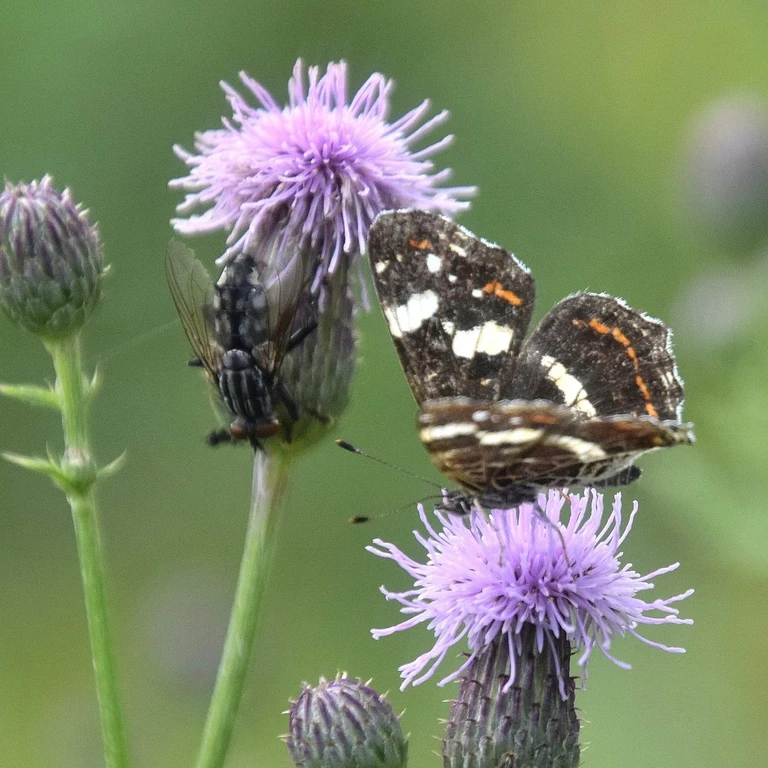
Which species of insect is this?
Araschnia levana
